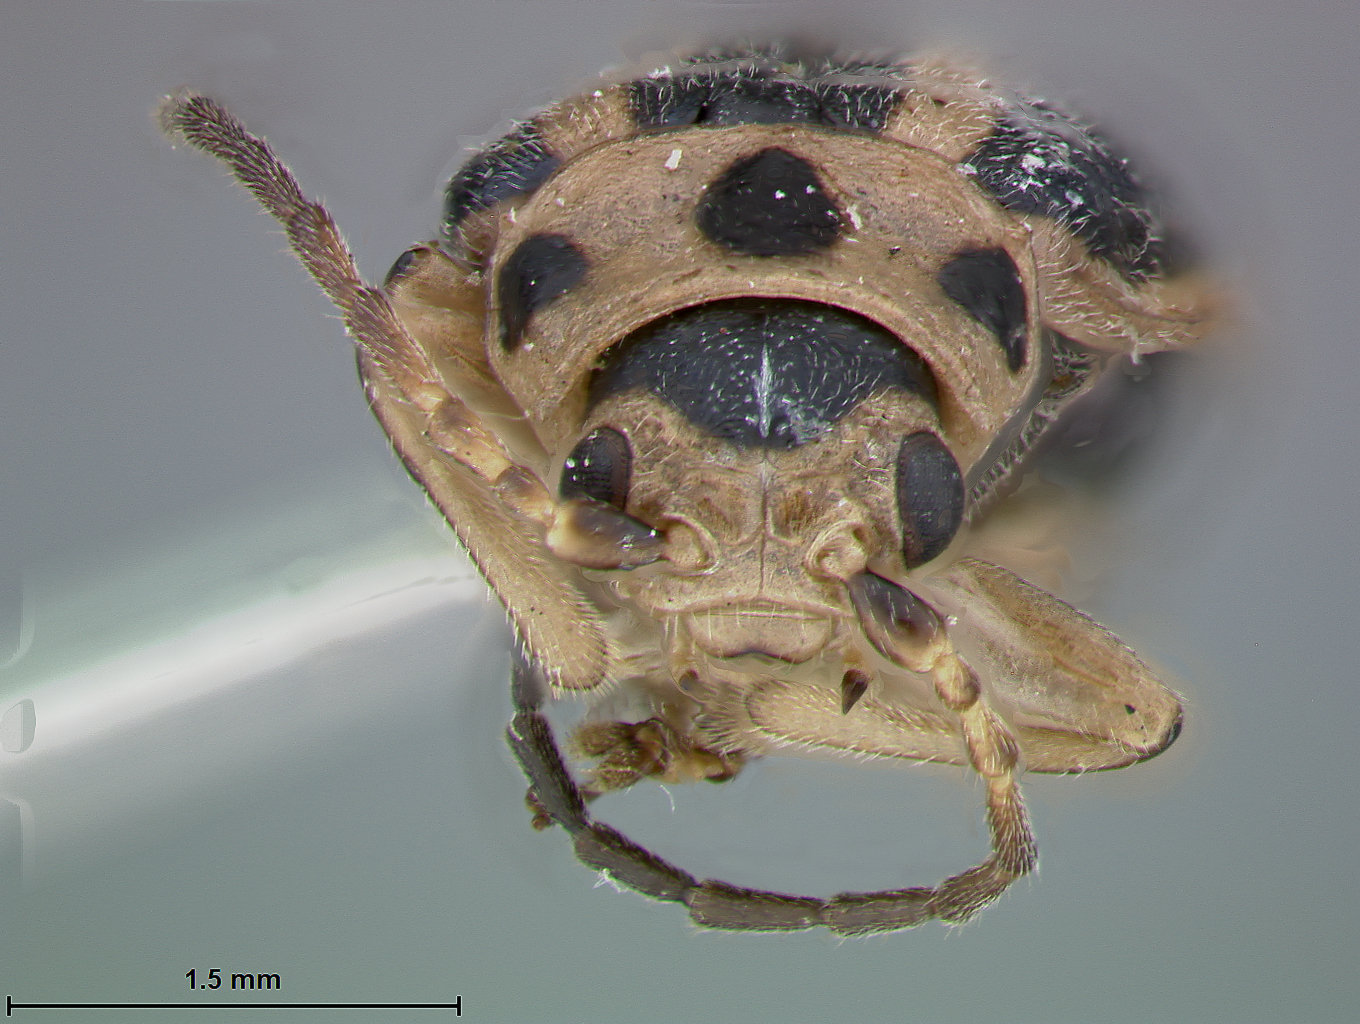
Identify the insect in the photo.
Triphabda neoscotiae
